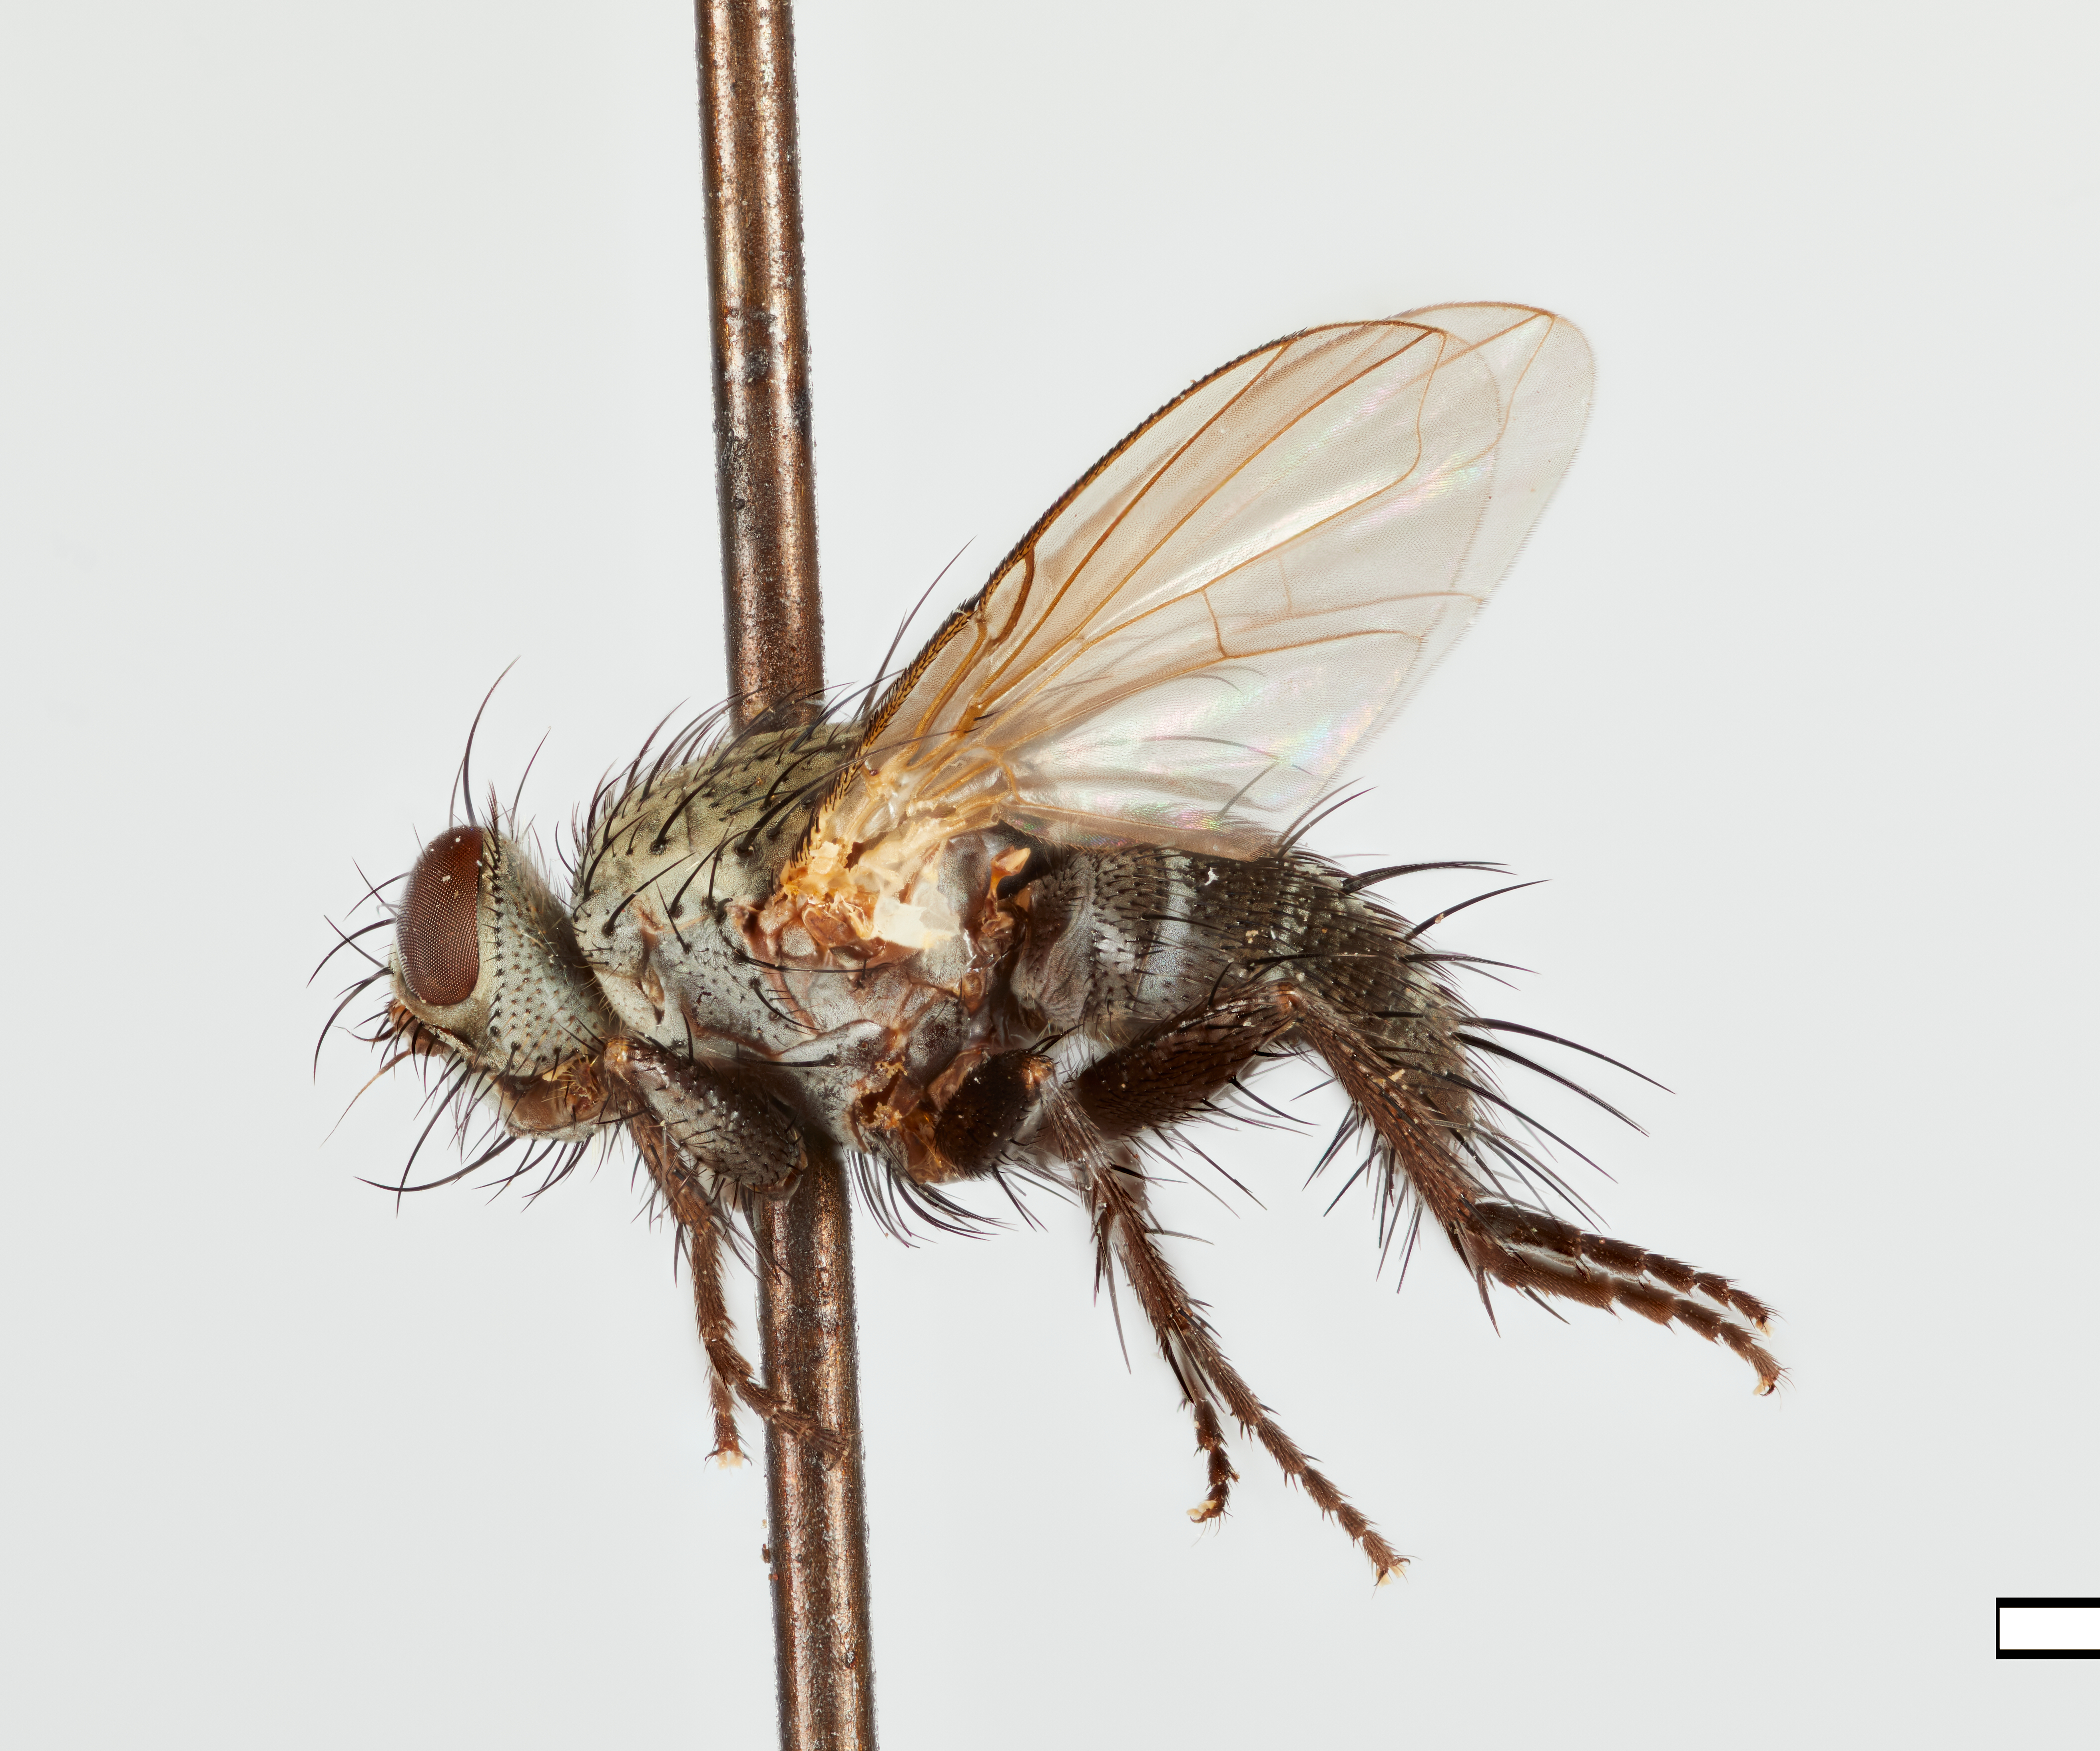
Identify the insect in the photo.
Chaetophlepsis ucayali
